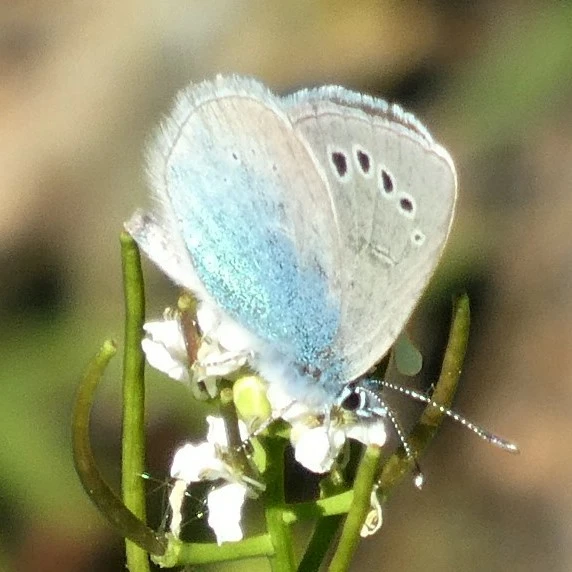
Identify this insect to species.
Glaucopsyche alexis
